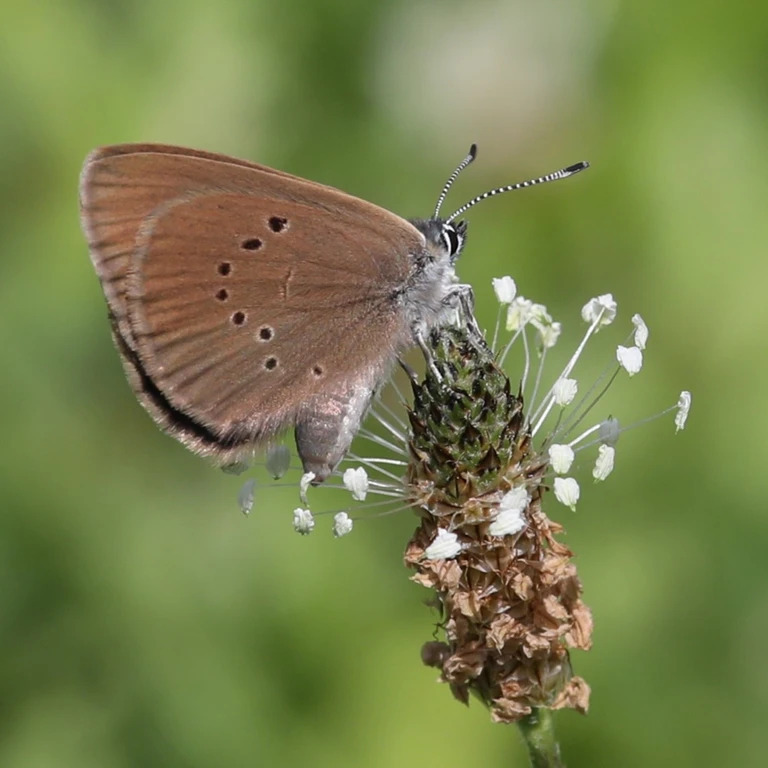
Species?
Phengaris nausithous (also Maculinea nausithous)
